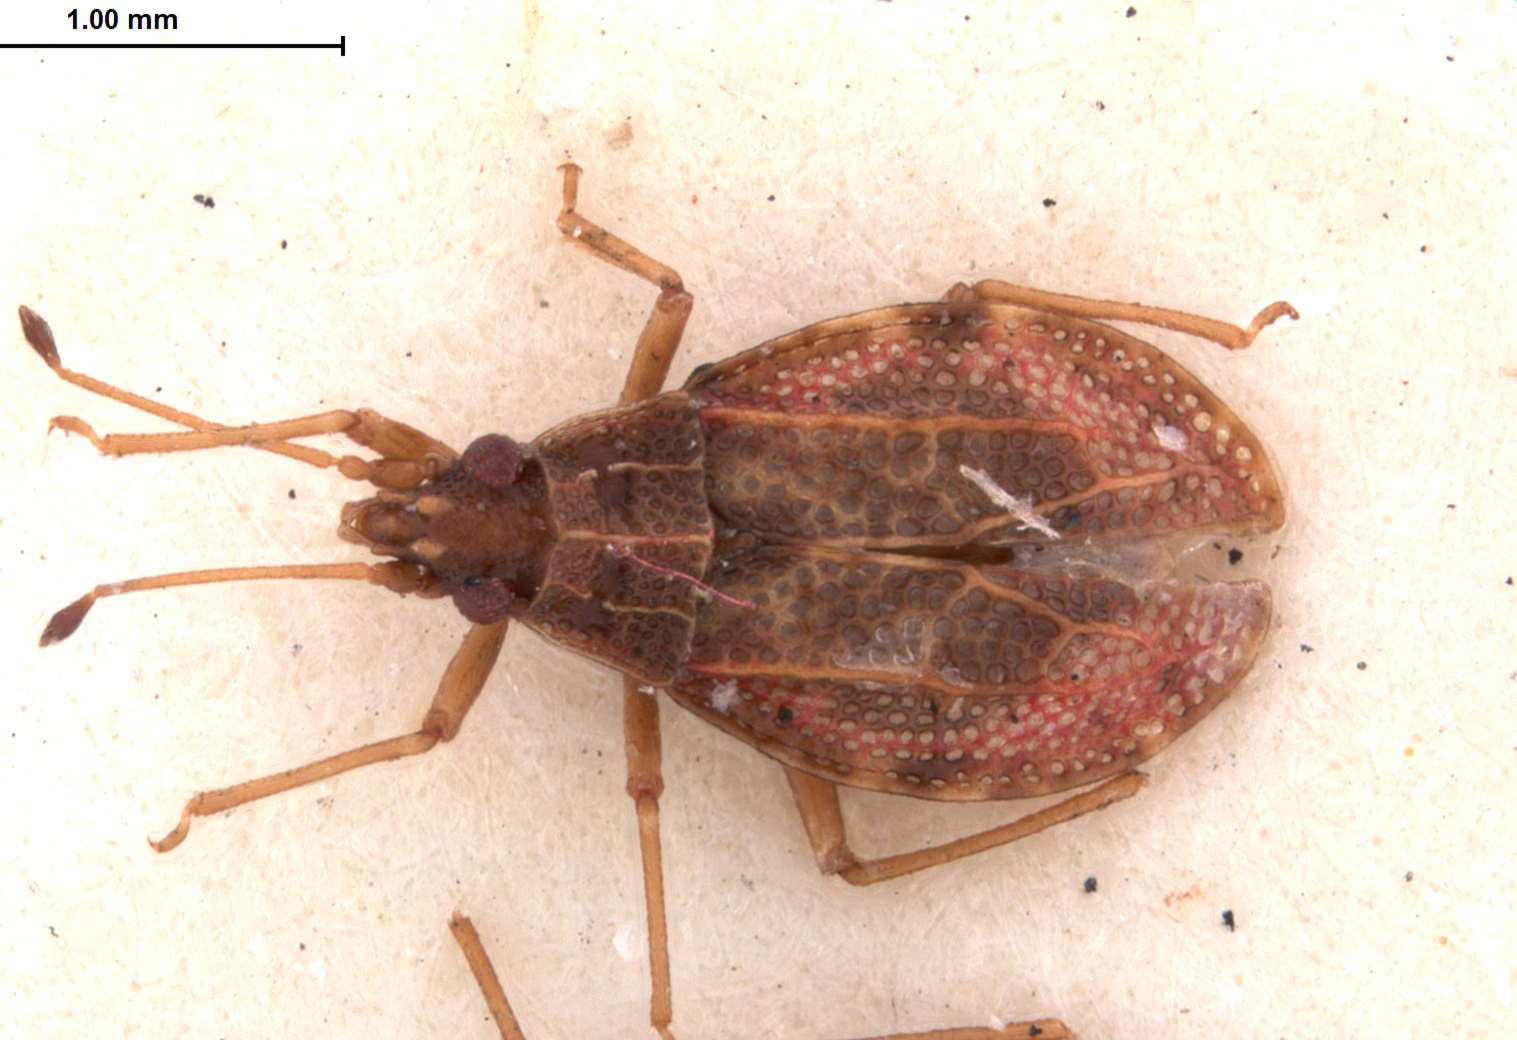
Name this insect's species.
Gonycentrum socium
